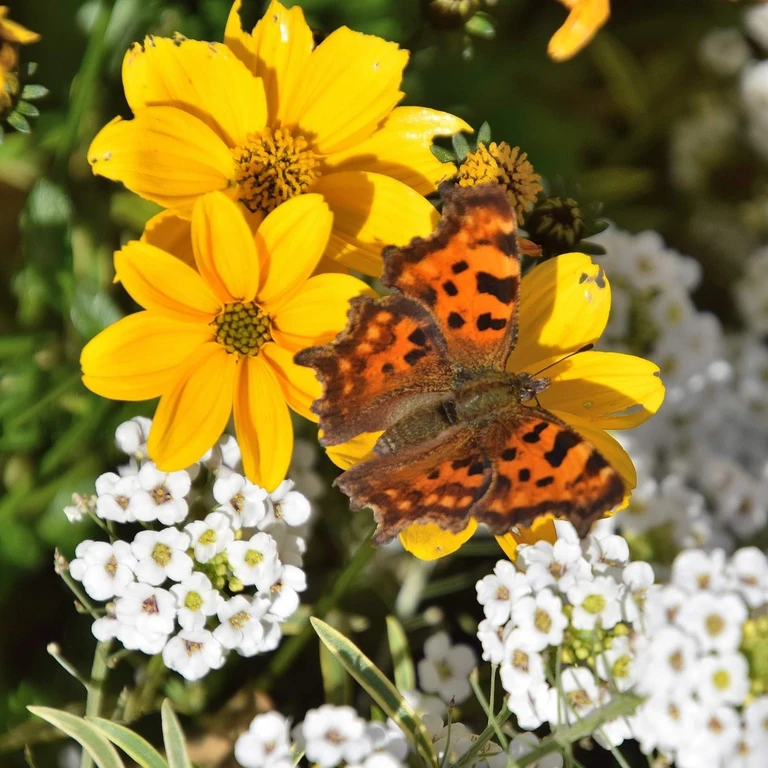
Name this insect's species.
Polygonia c-album
